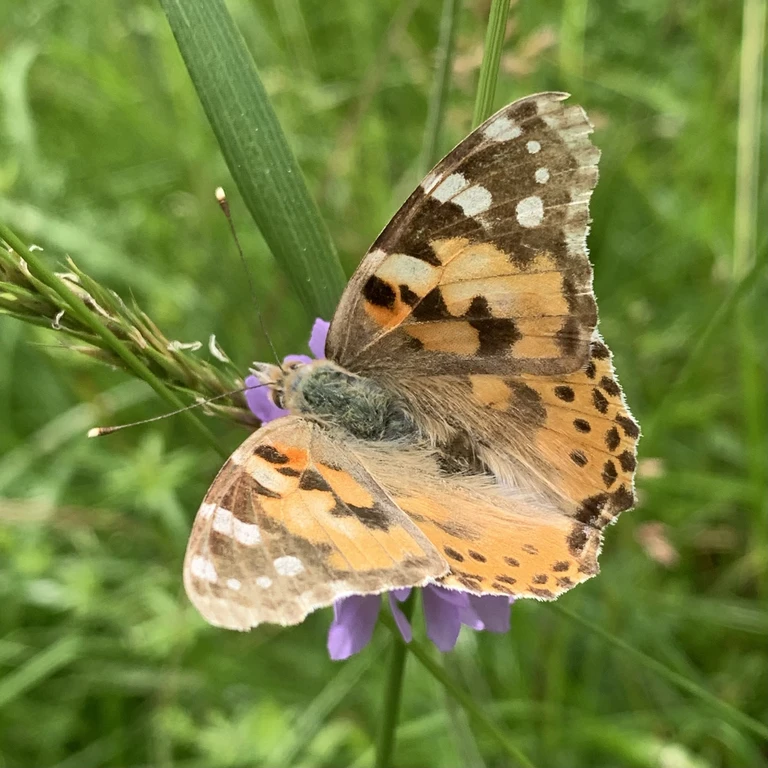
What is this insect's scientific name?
Vanessa cardui
